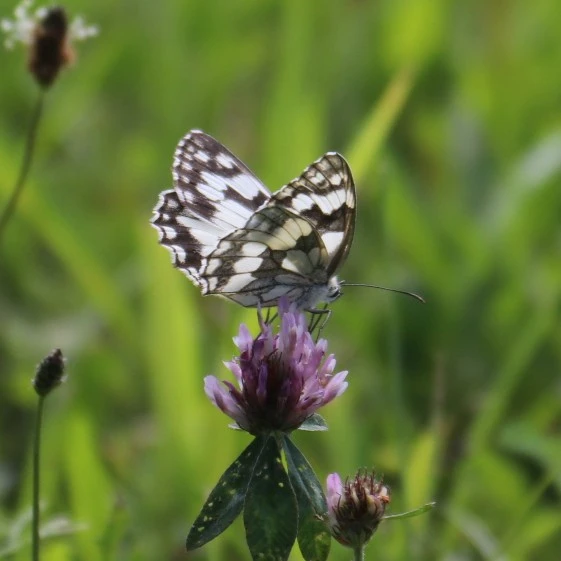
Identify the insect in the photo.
Melanargia galathea
